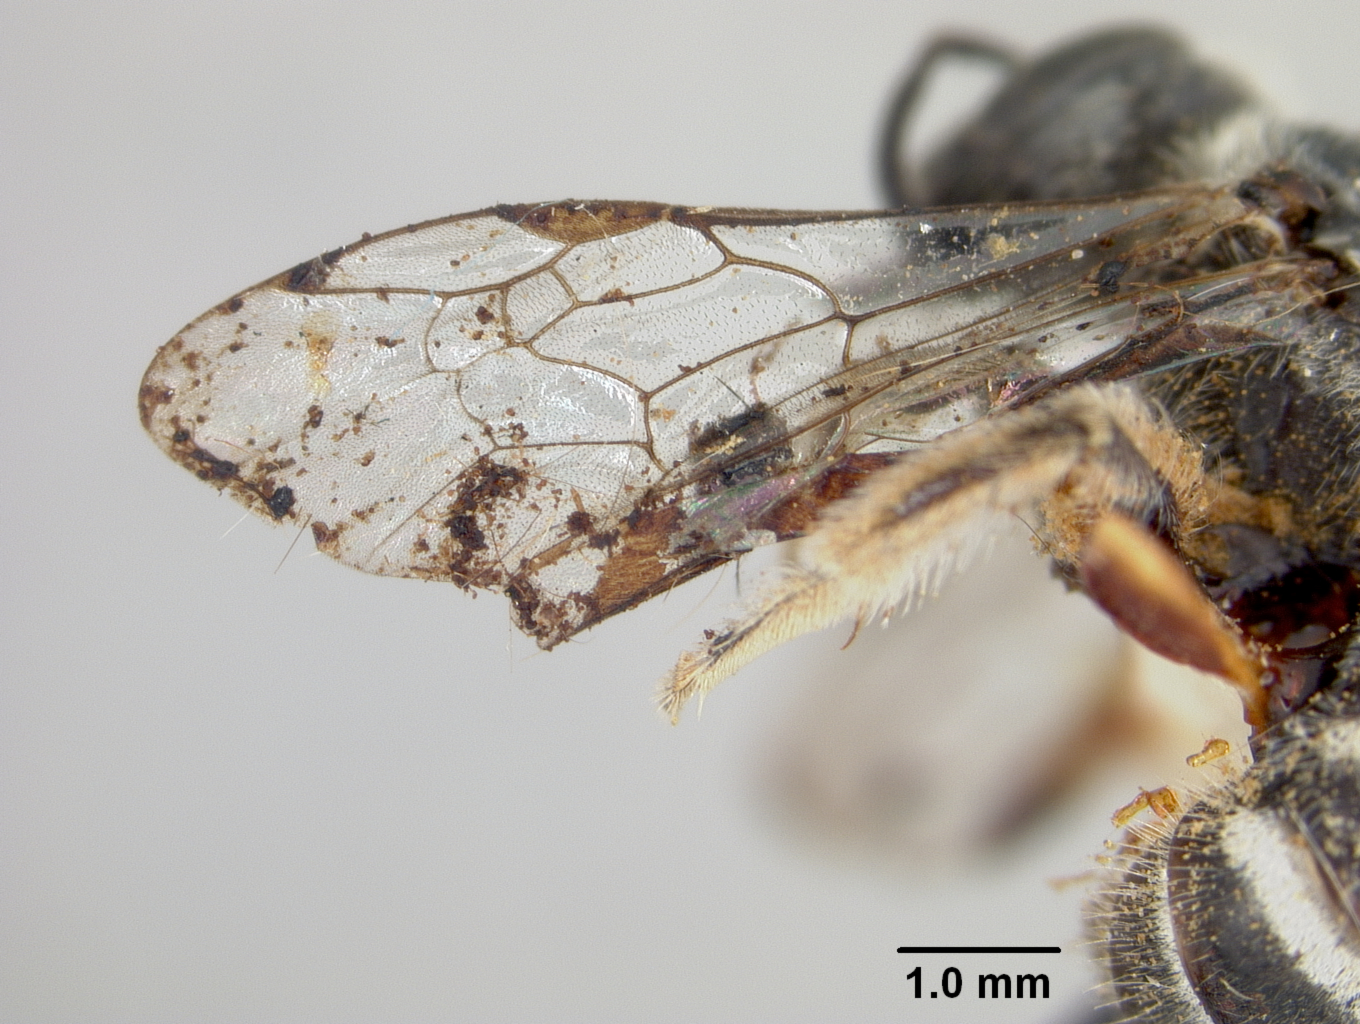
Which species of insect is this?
Lasioglossum morrili (also Halictus morrilli)
